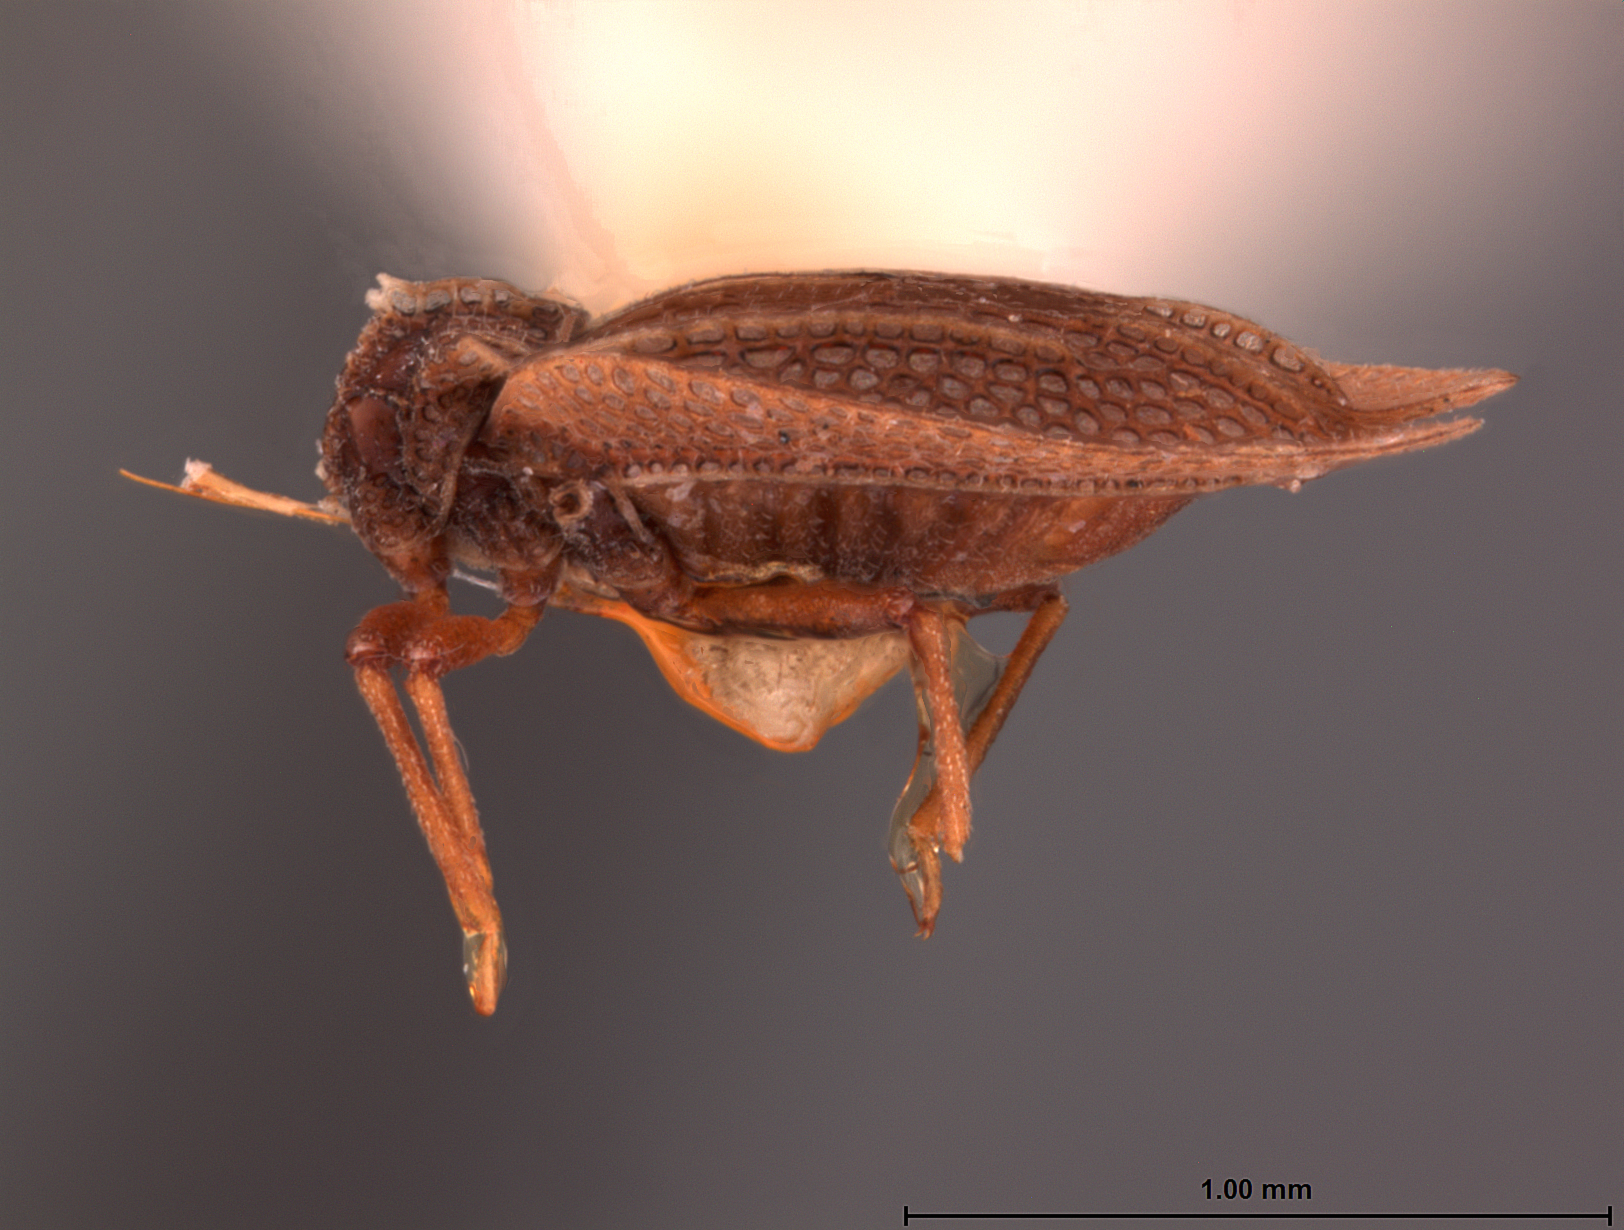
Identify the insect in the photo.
Zetekella zeteki
